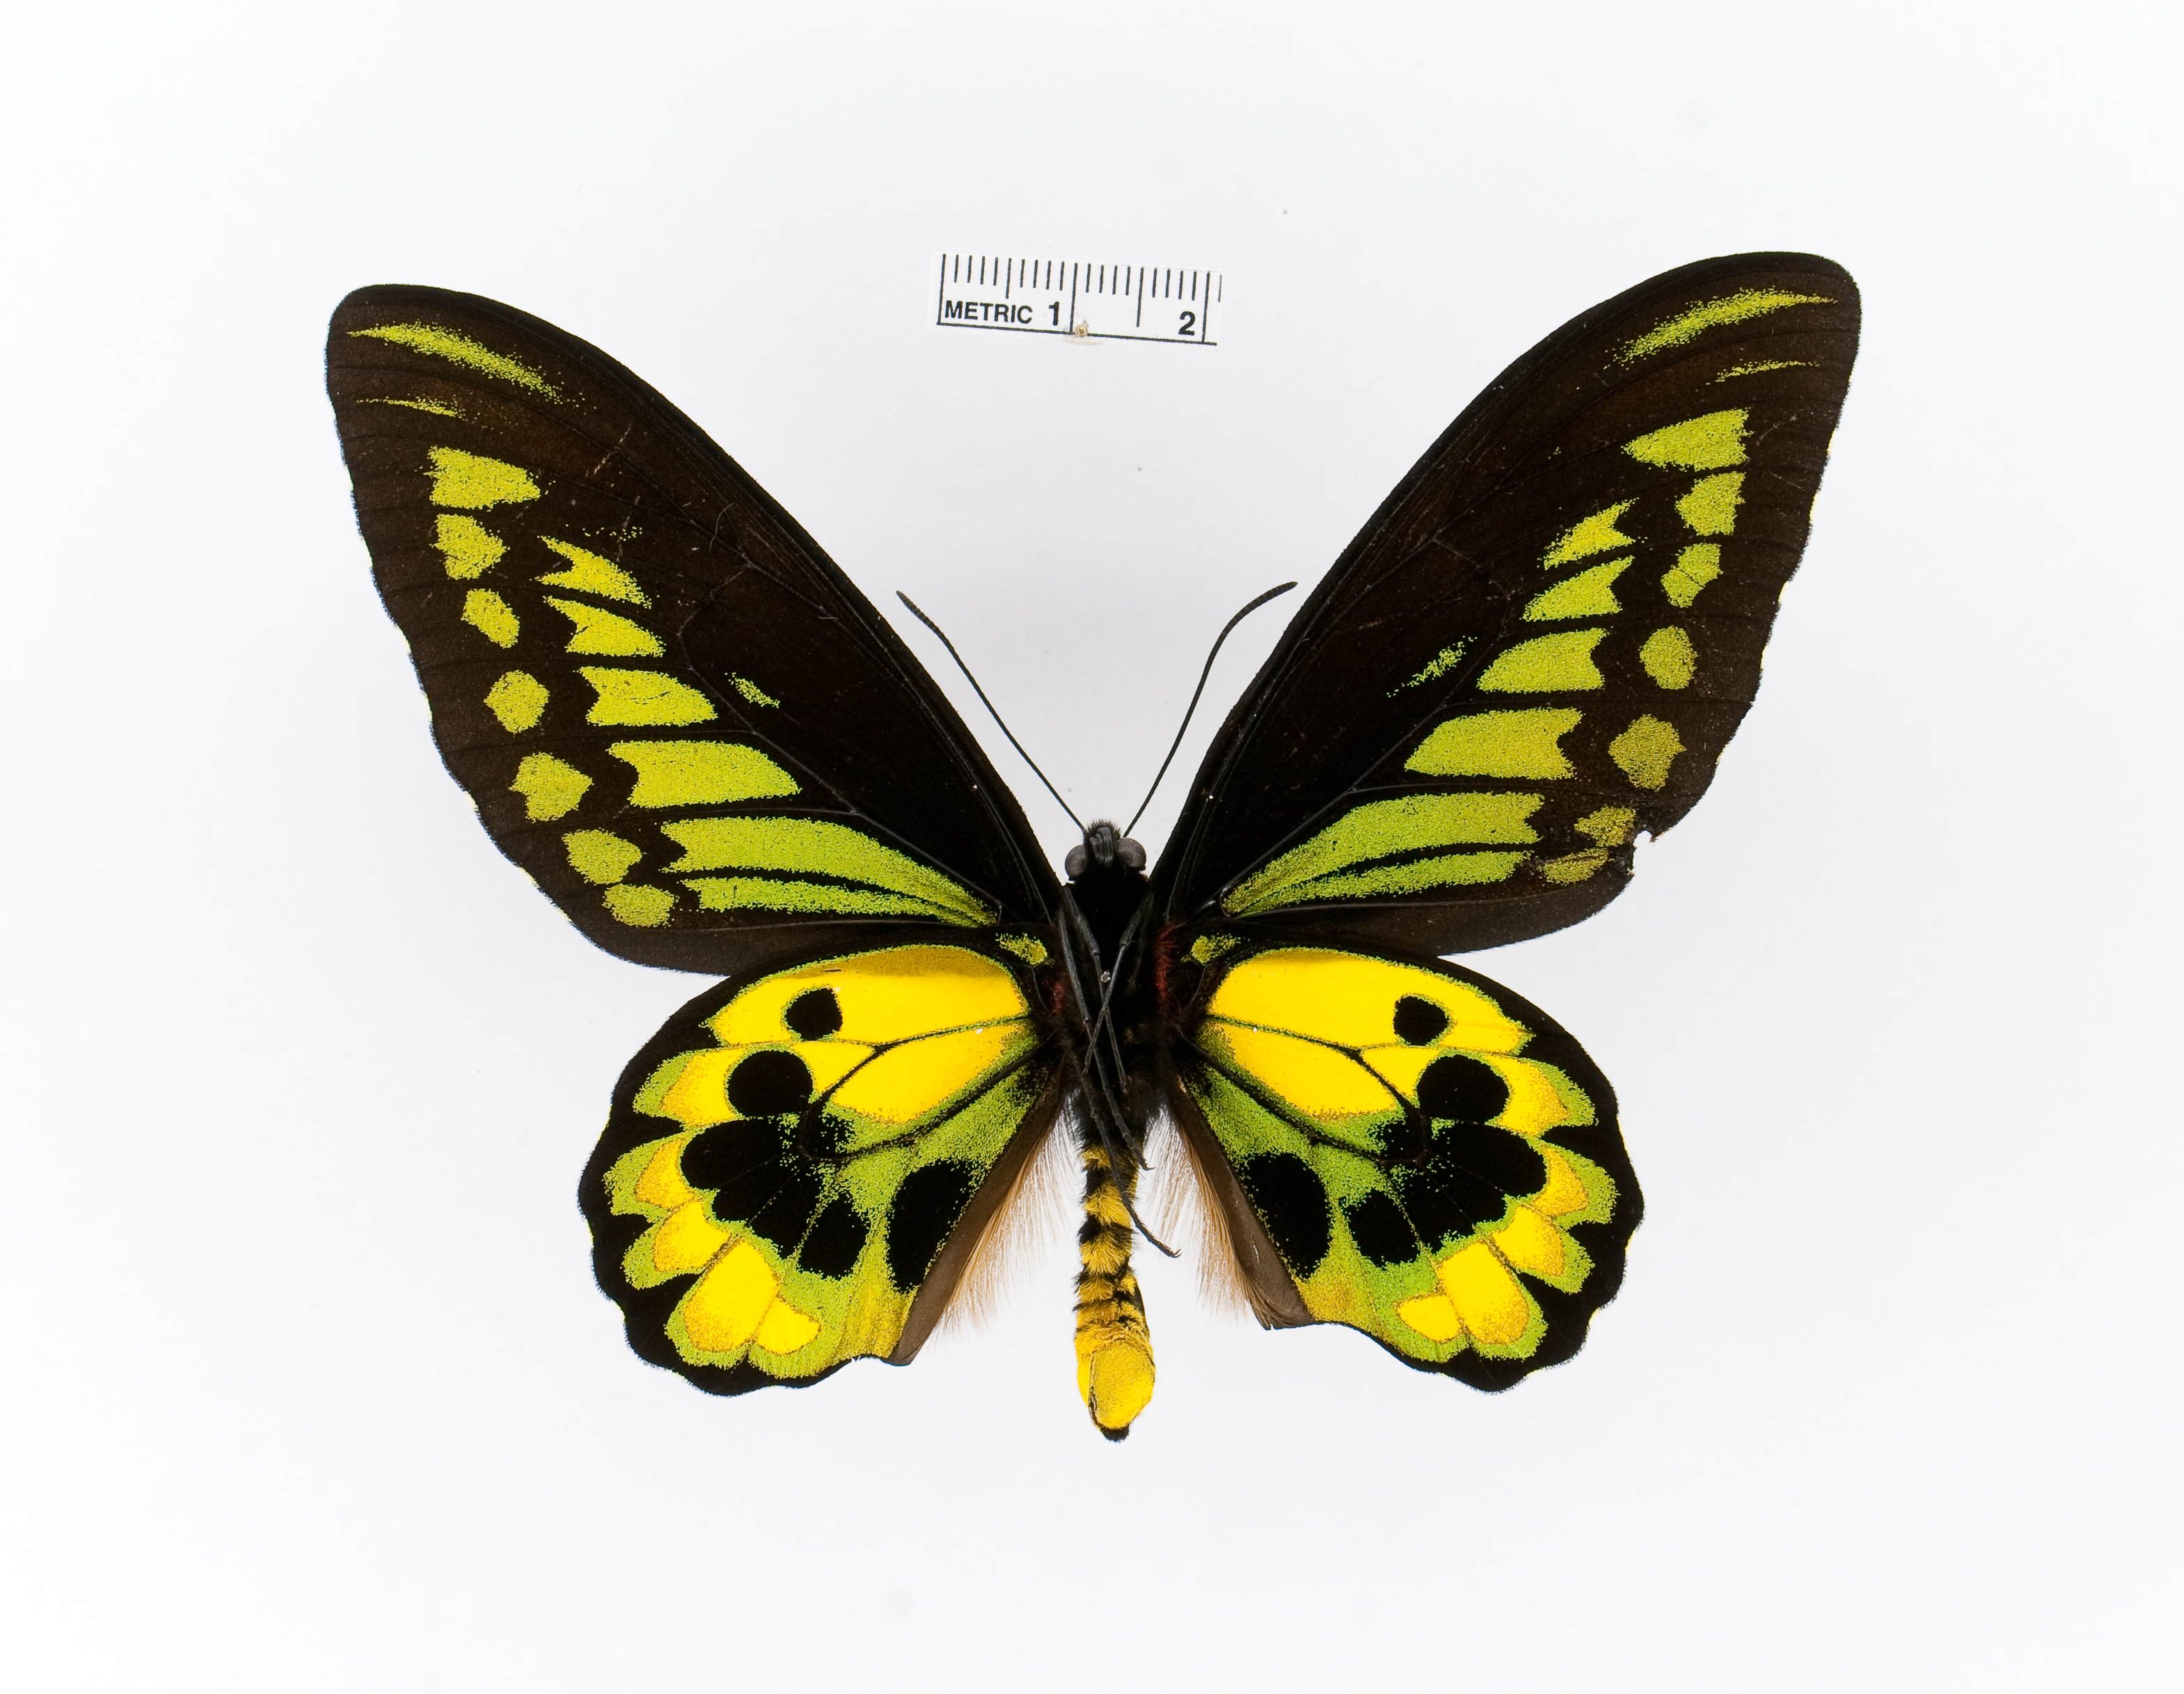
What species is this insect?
Ornithoptera rothschildi
